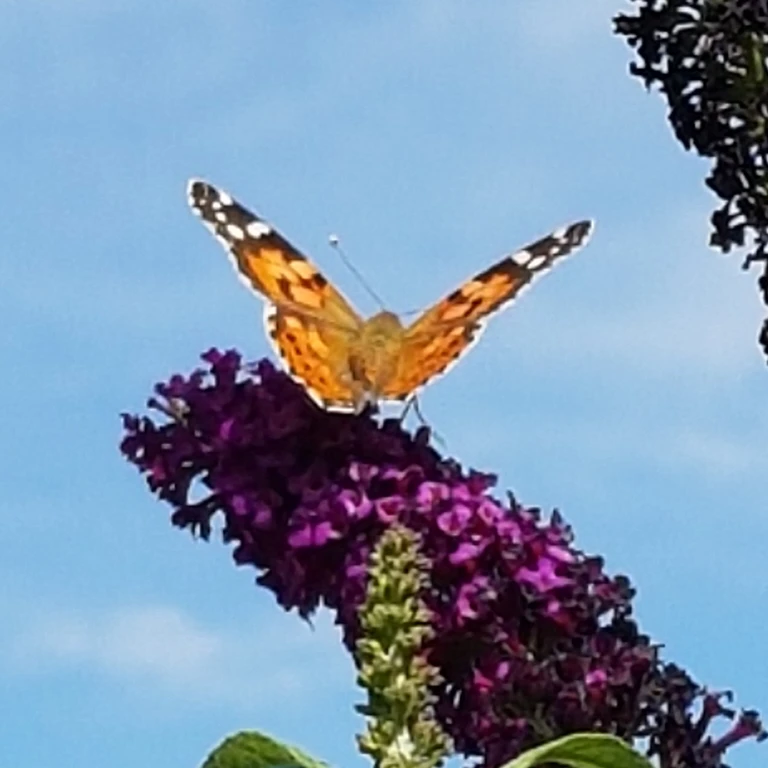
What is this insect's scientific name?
Vanessa cardui
